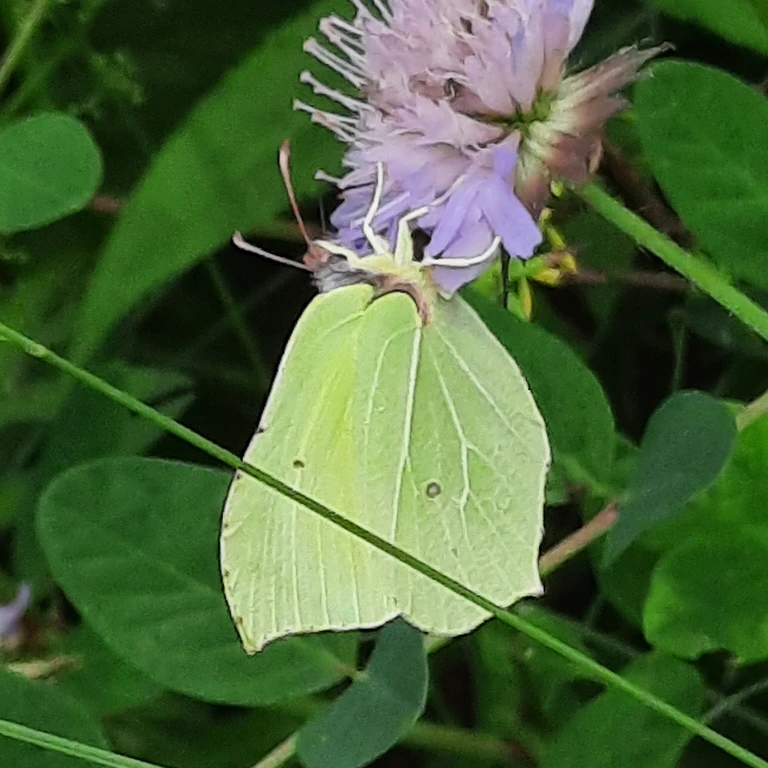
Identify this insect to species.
Gonepteryx rhamni
